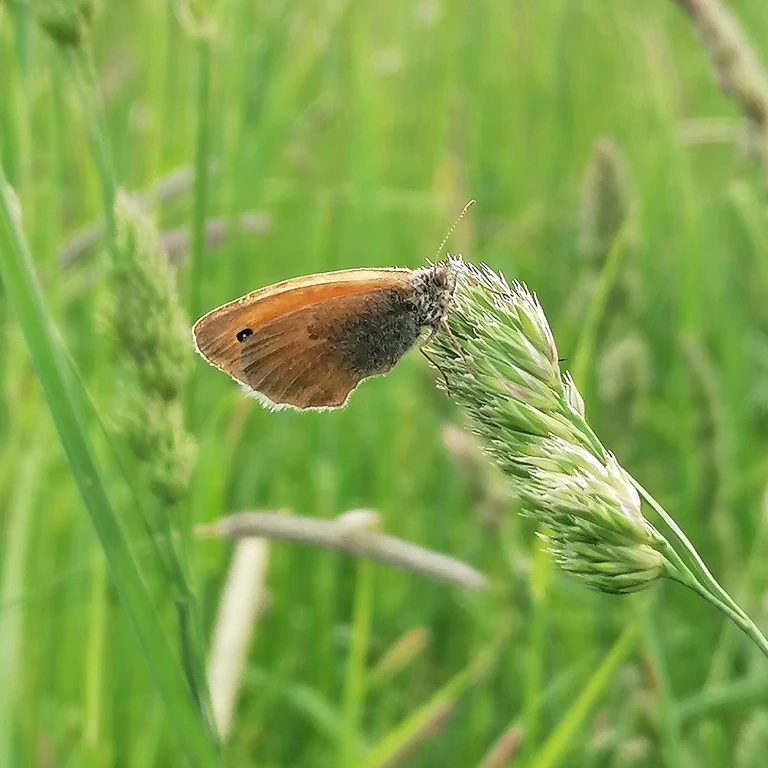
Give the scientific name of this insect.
Coenonympha pamphilus
